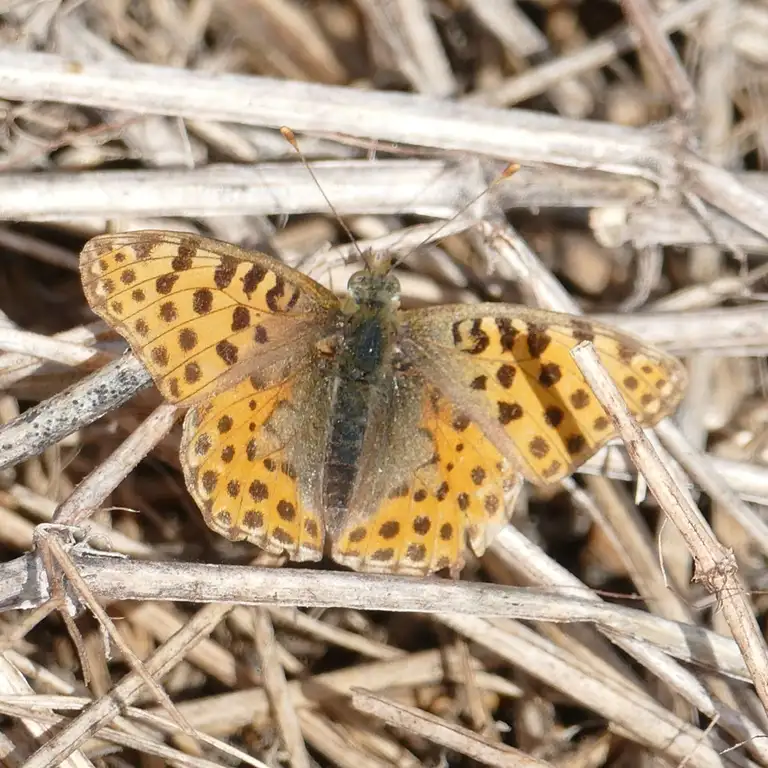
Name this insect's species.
Issoria lathonia
